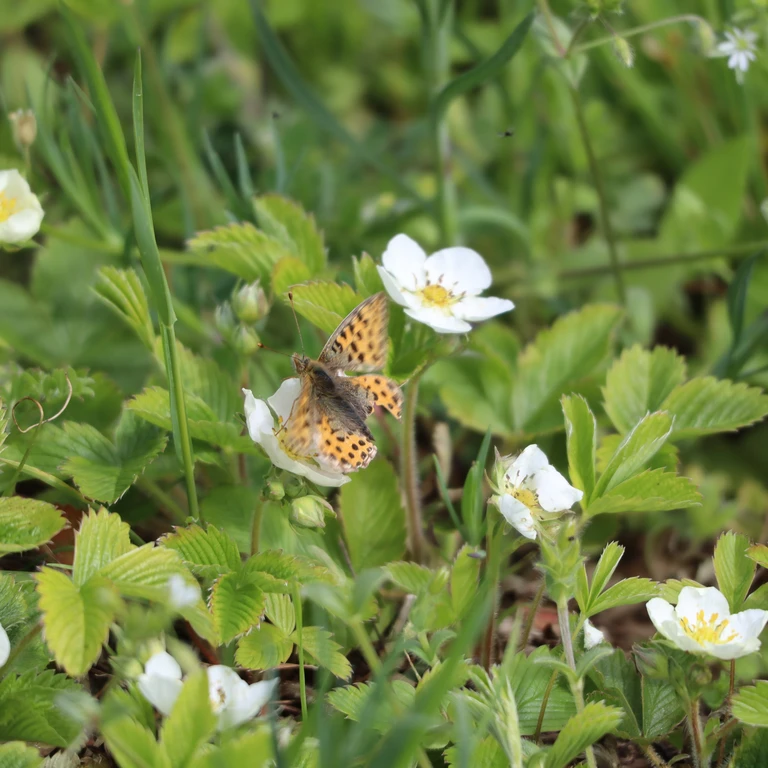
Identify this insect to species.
Issoria lathonia
